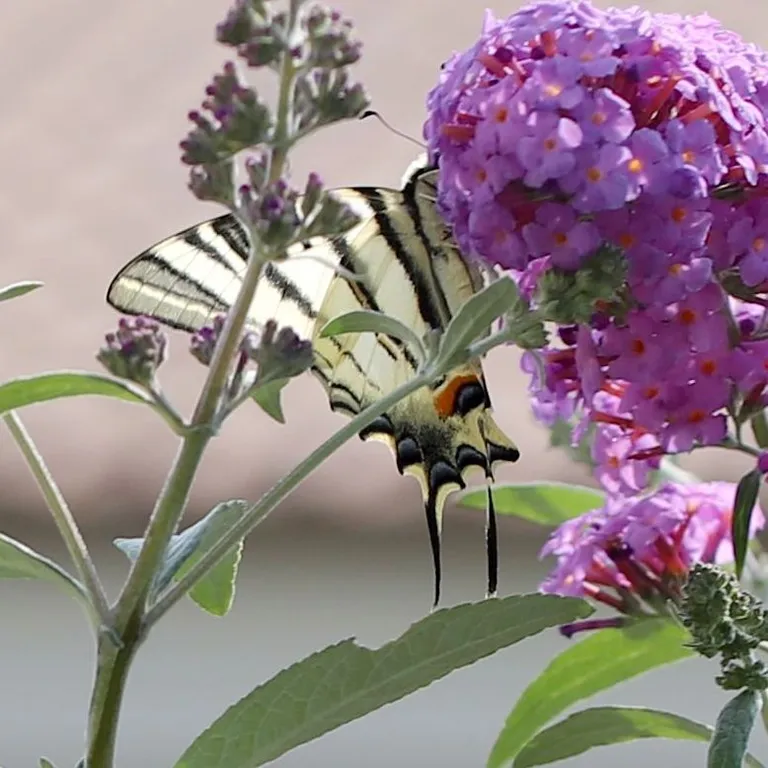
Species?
Iphiclides podalirius
